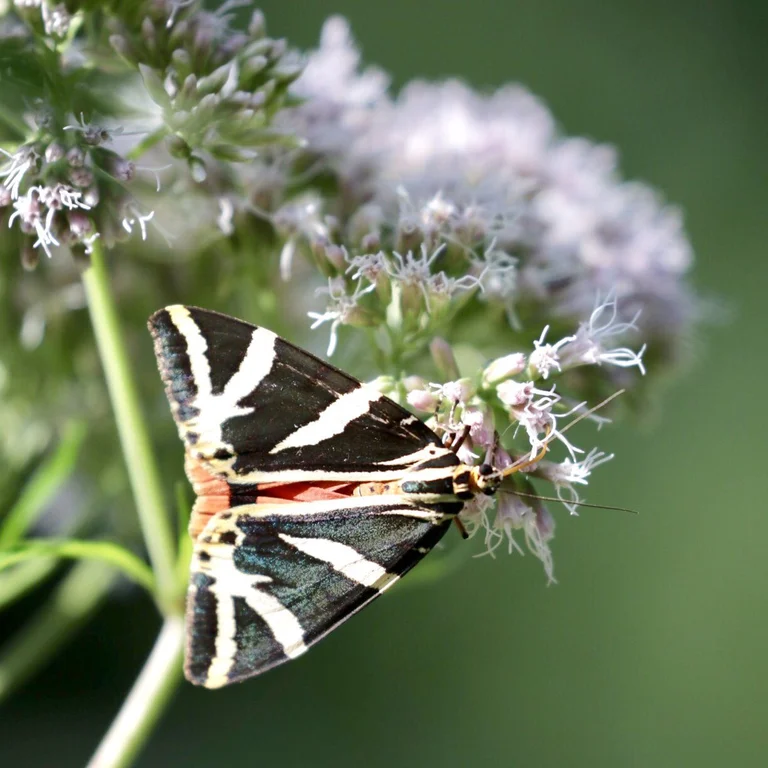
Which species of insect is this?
Euplagia quadripunctaria
